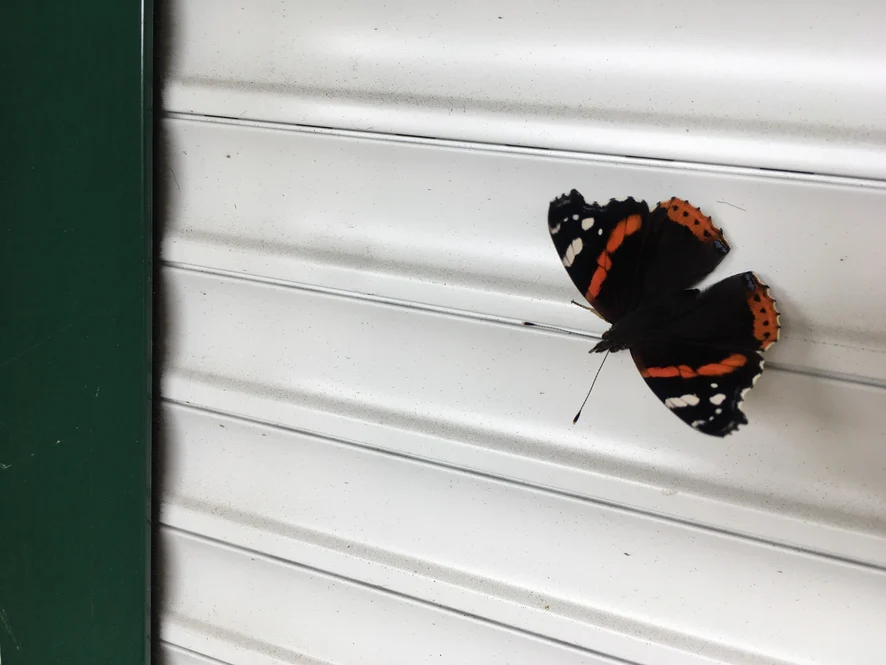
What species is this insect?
Vanessa atalanta
